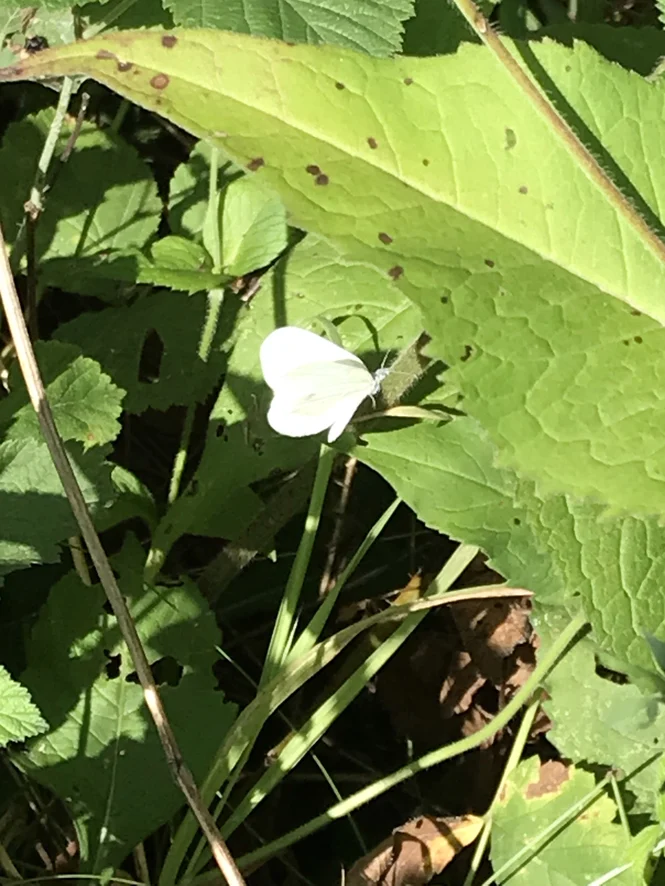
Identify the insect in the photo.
Leptidea sinapis/juvernica
